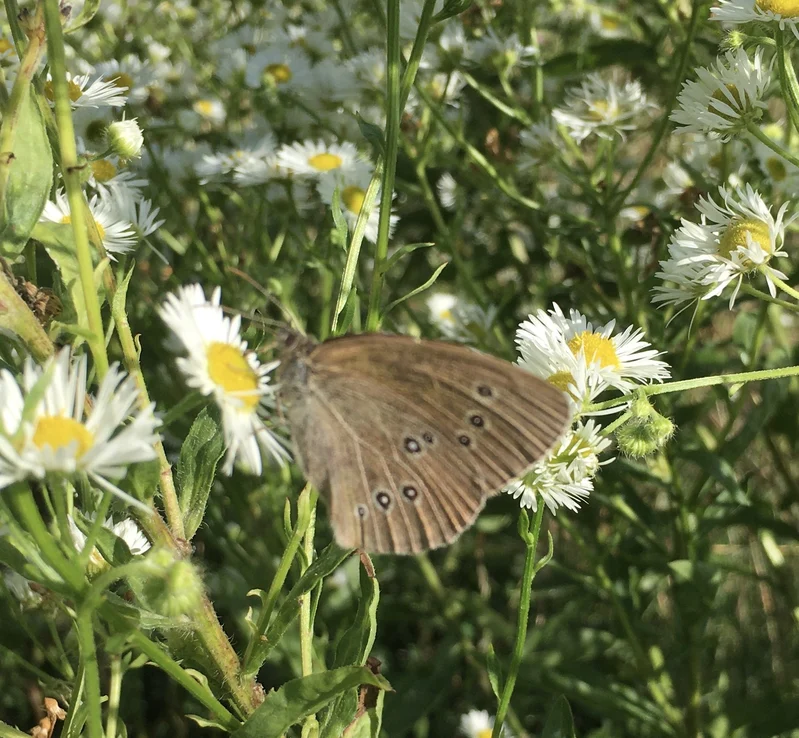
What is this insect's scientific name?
Aphantopus hyperantus
